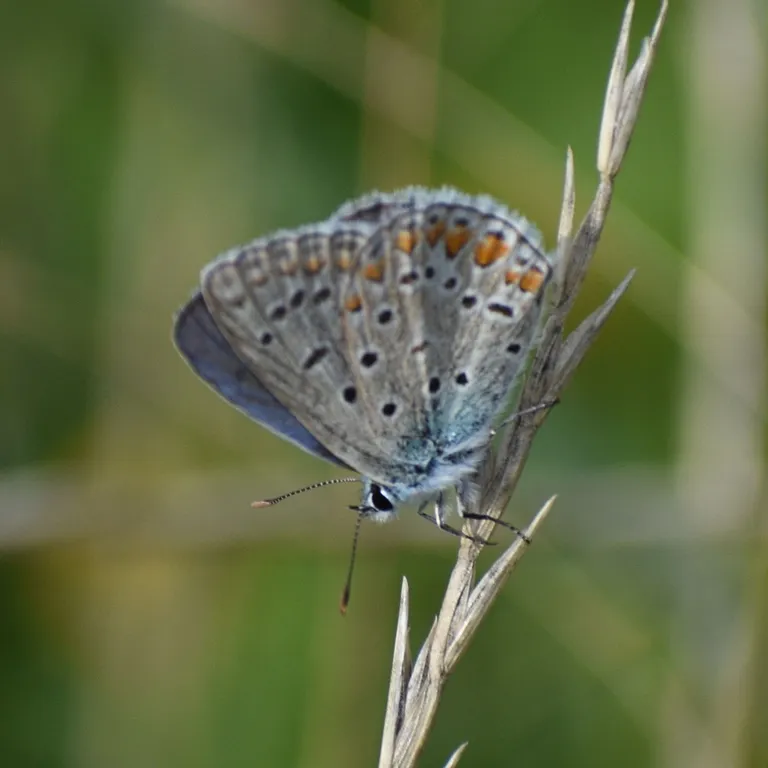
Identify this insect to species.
Polyommatus icarus
